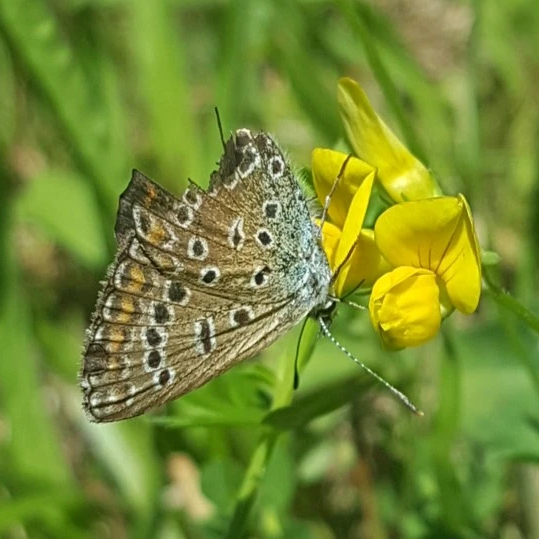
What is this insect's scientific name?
Polyommatus icarus
